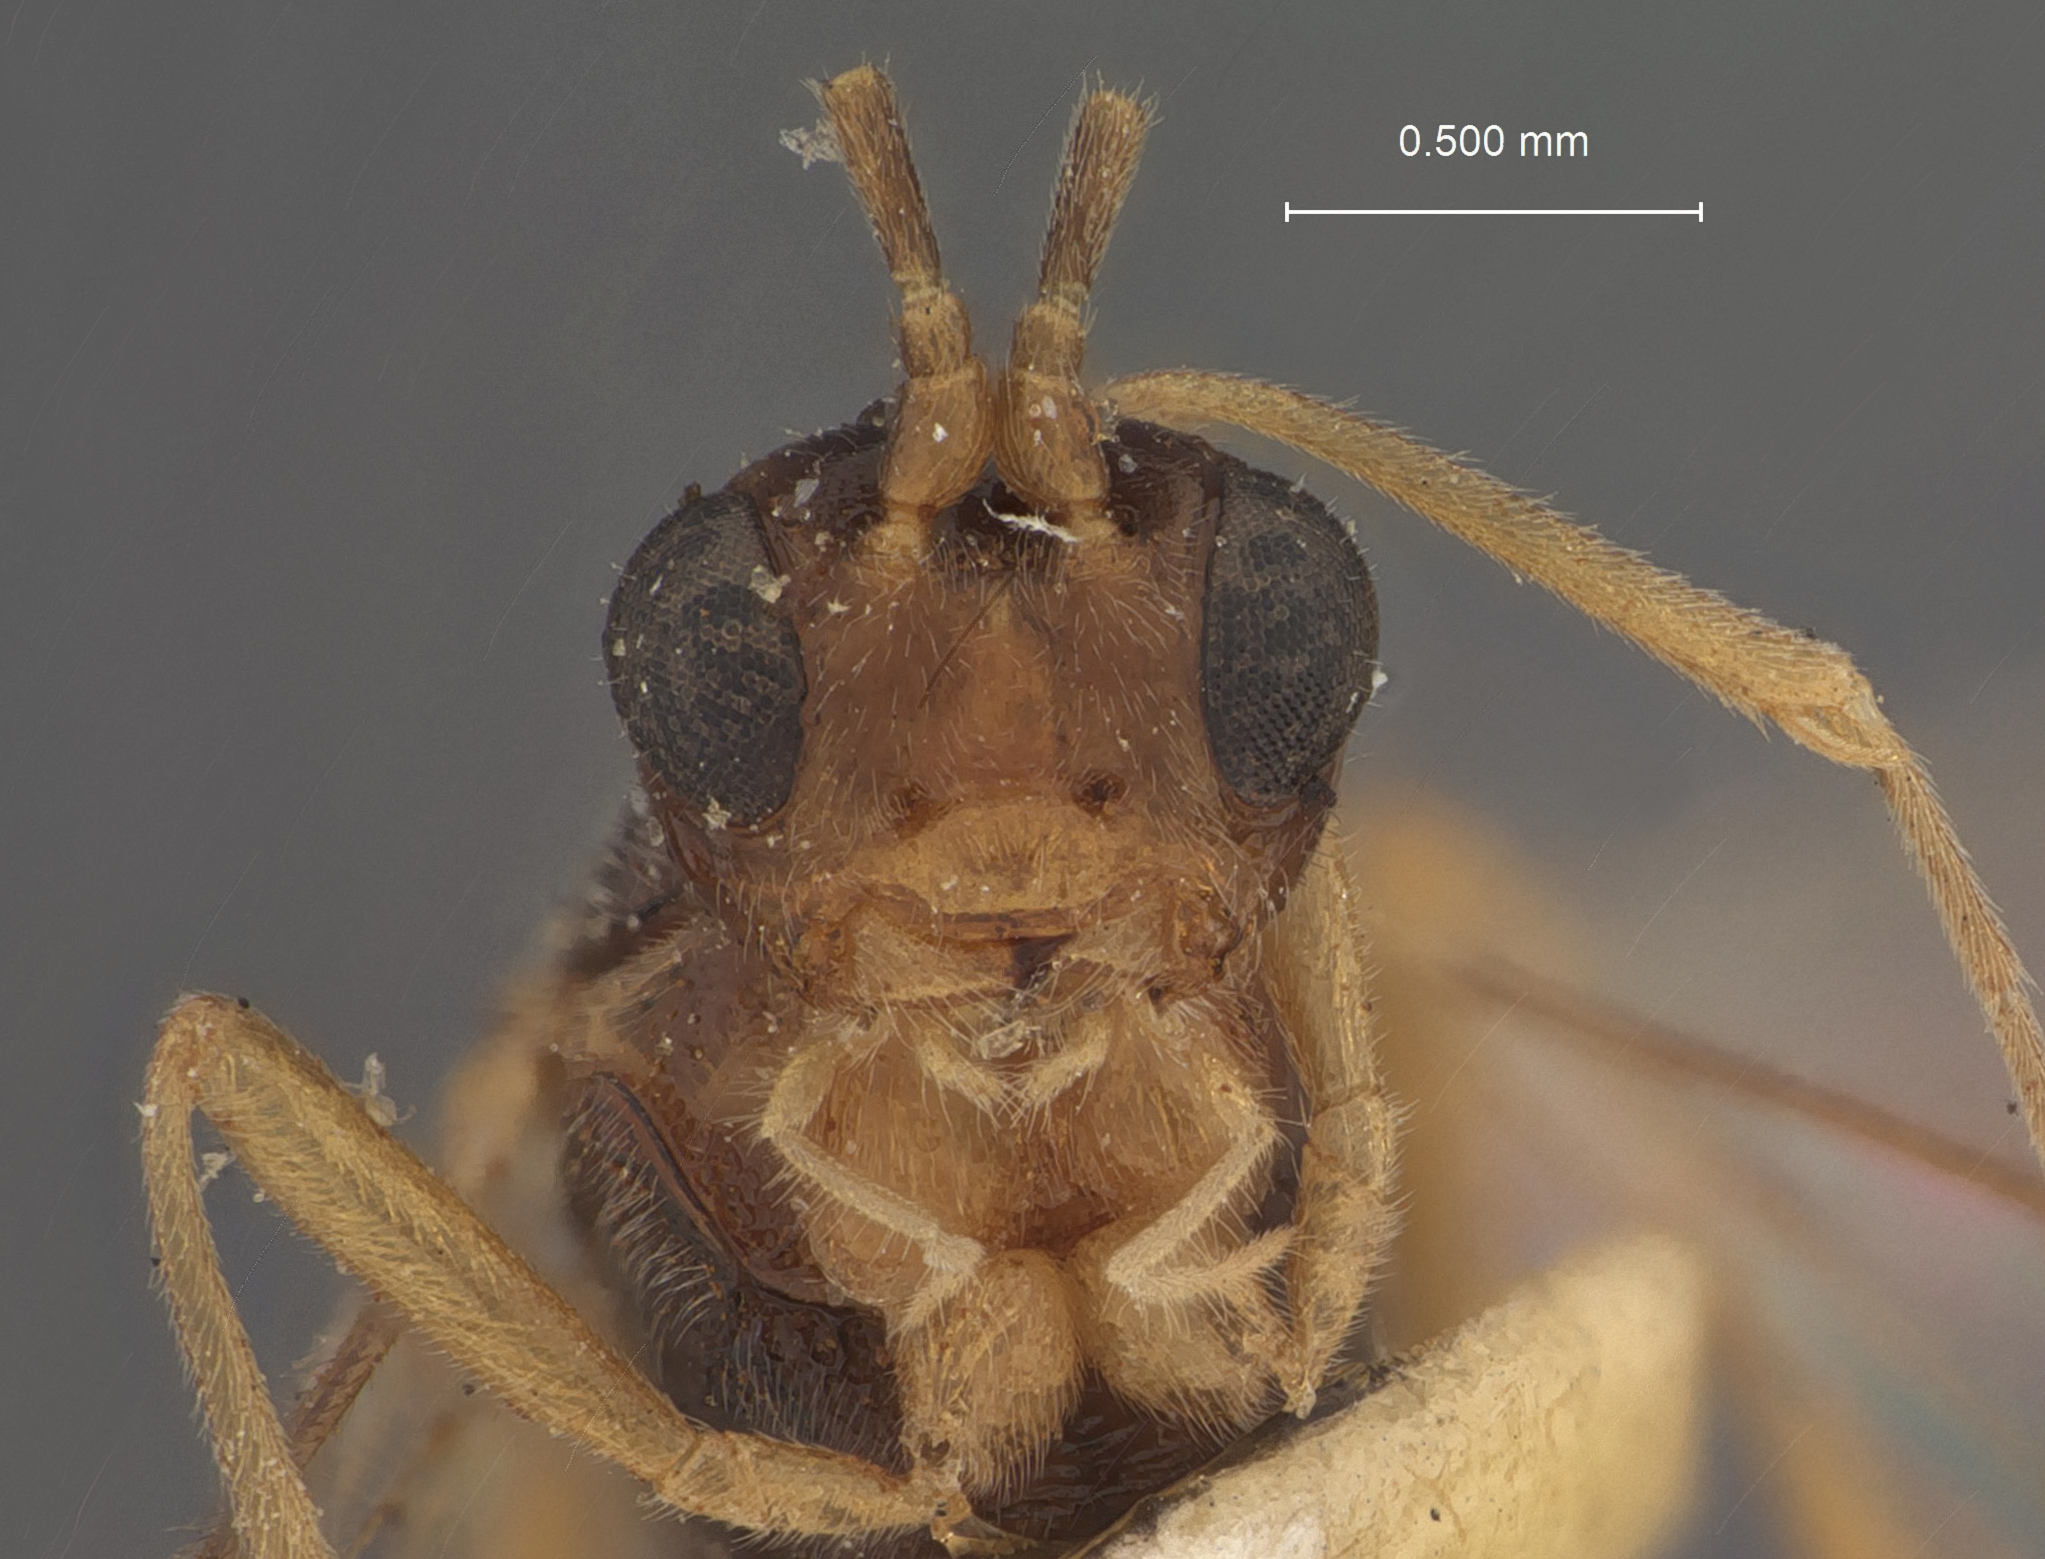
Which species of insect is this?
Meteorus terebratus
